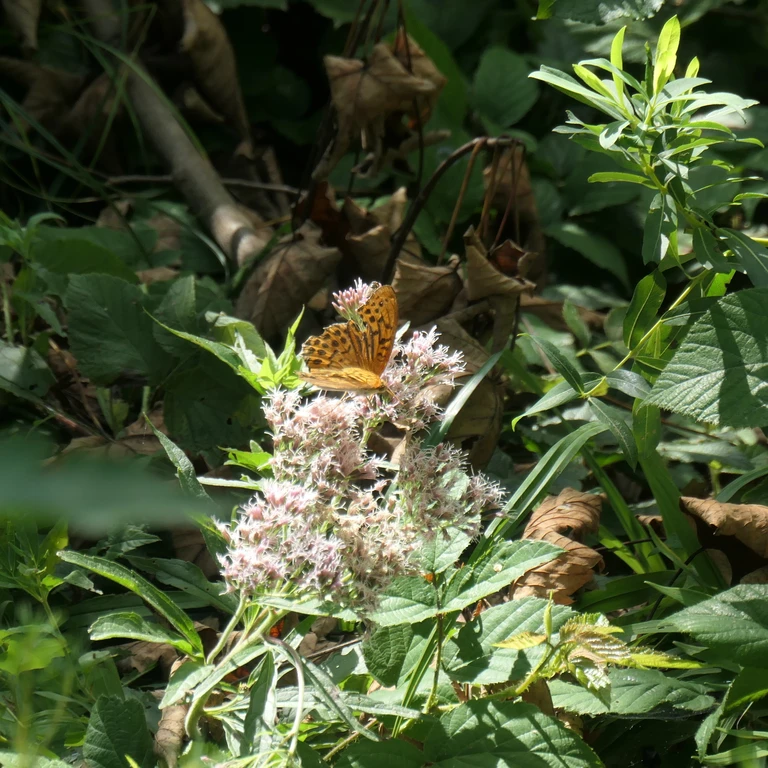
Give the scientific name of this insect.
Argynnis paphia
